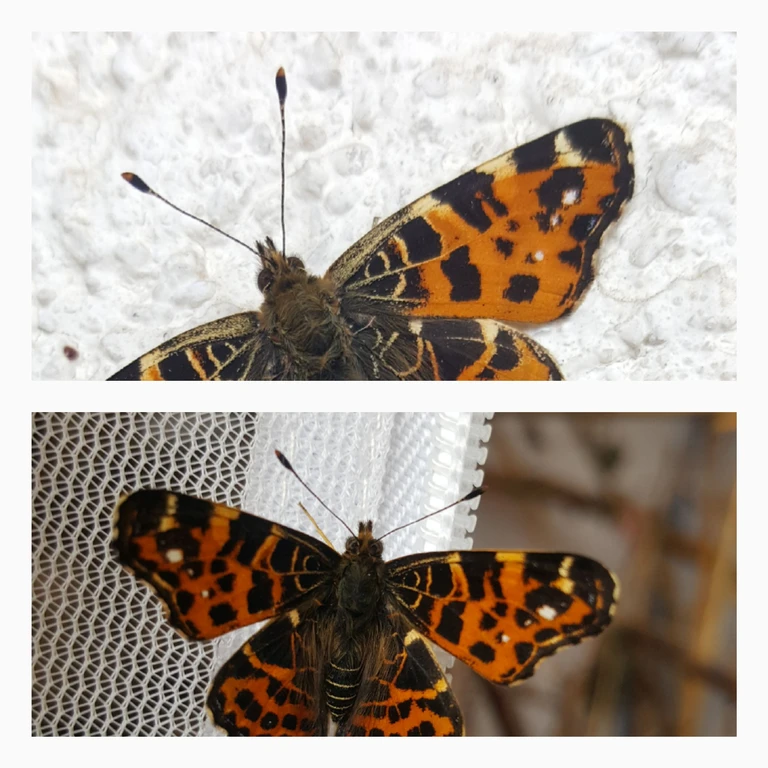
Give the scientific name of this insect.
Araschnia levana
